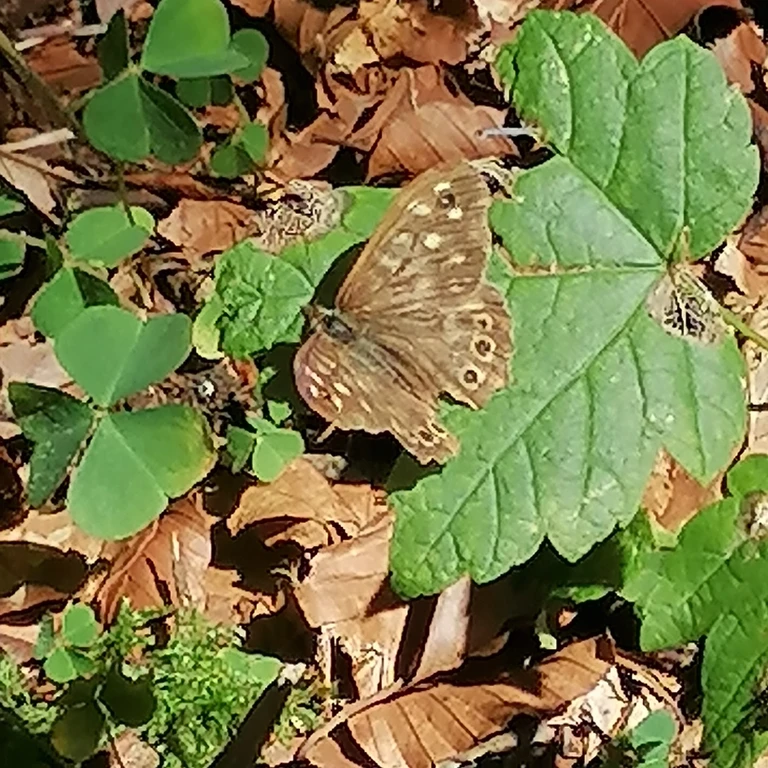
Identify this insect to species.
Pararge aegeria
